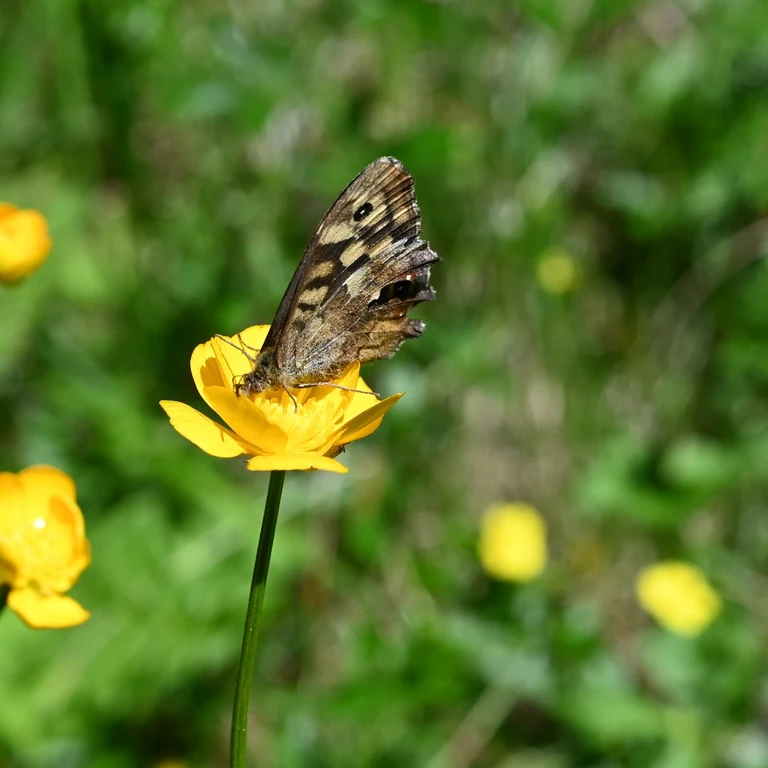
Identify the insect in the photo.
Pararge aegeria
